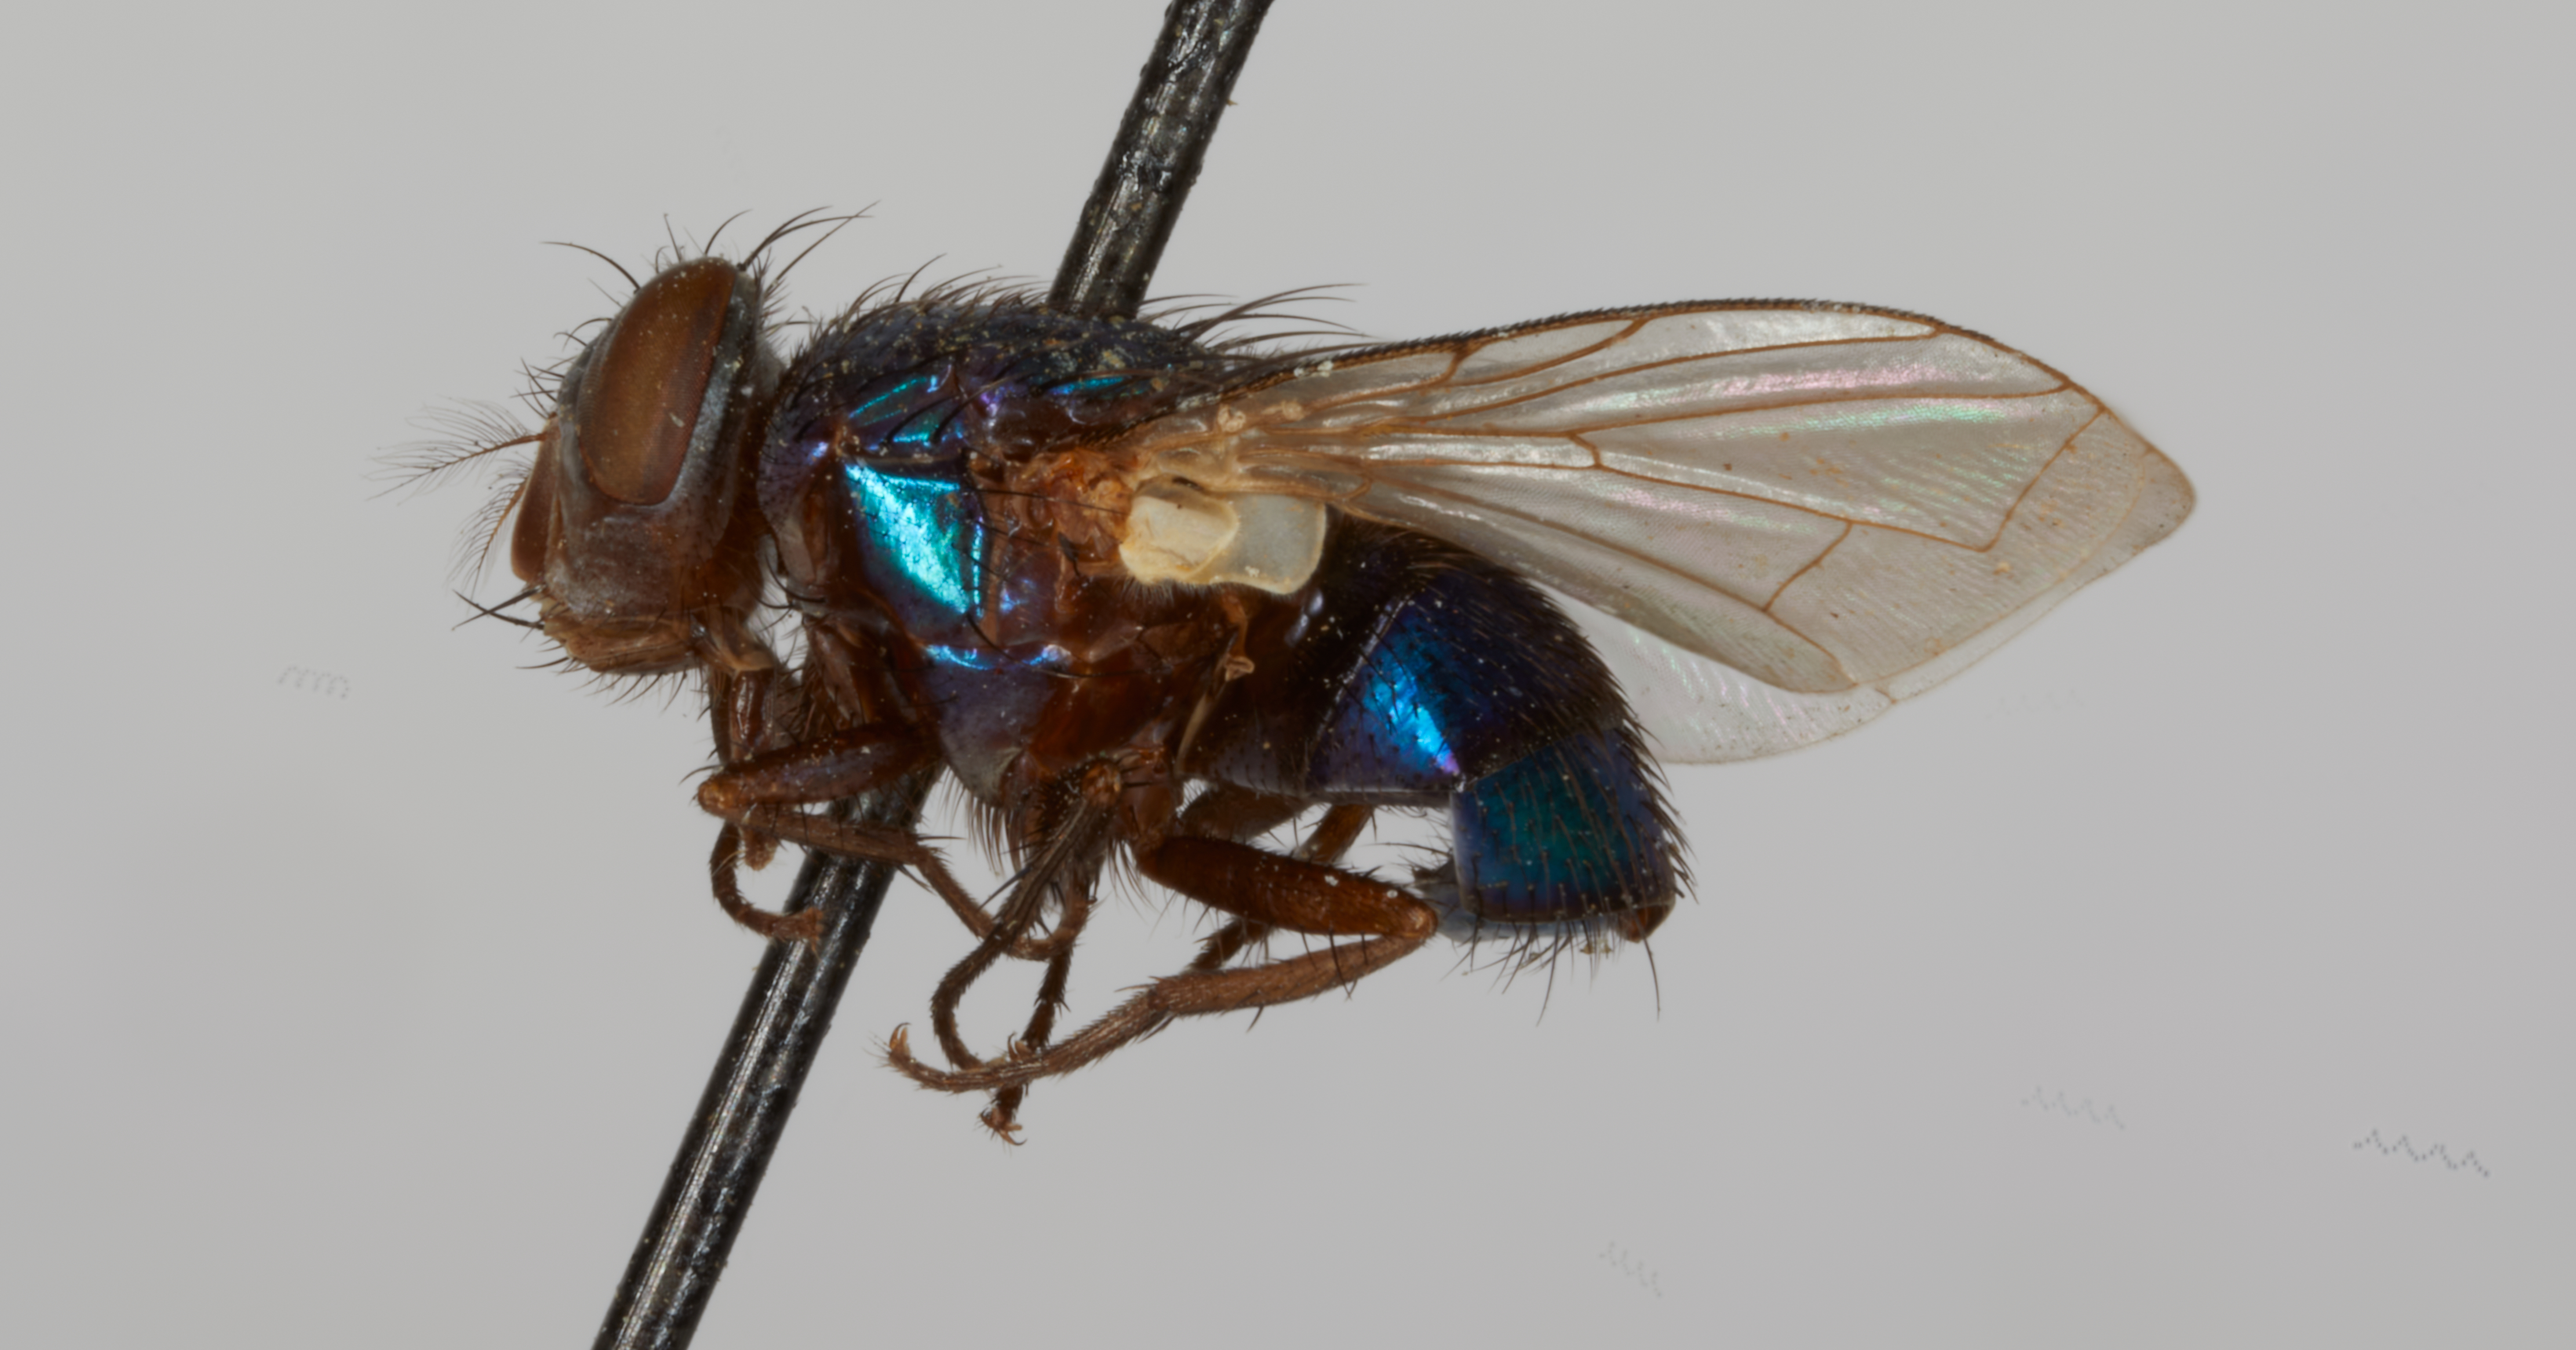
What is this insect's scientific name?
Hemipyrellia curriei
